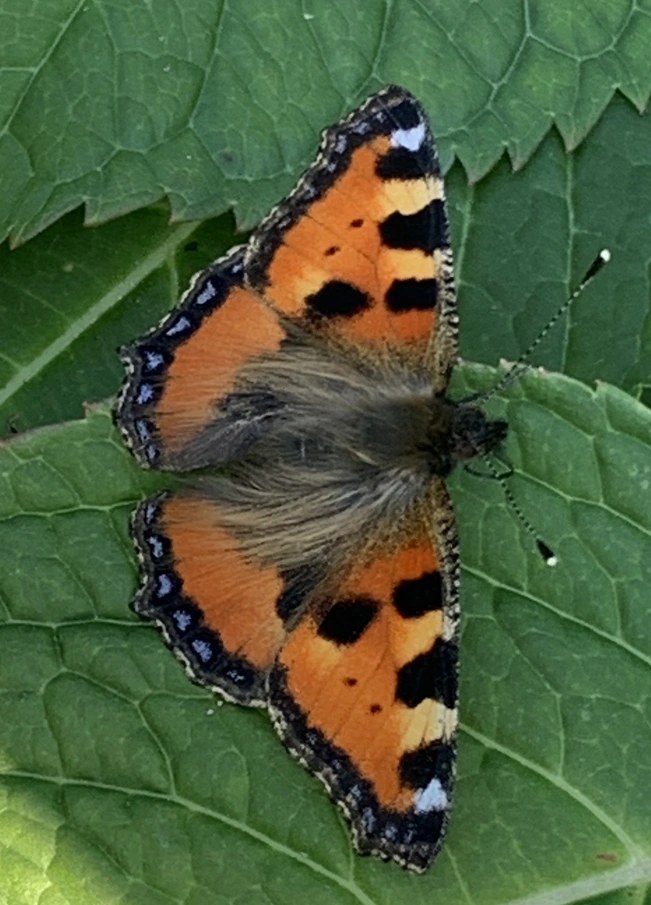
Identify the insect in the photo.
Aglais urticae
